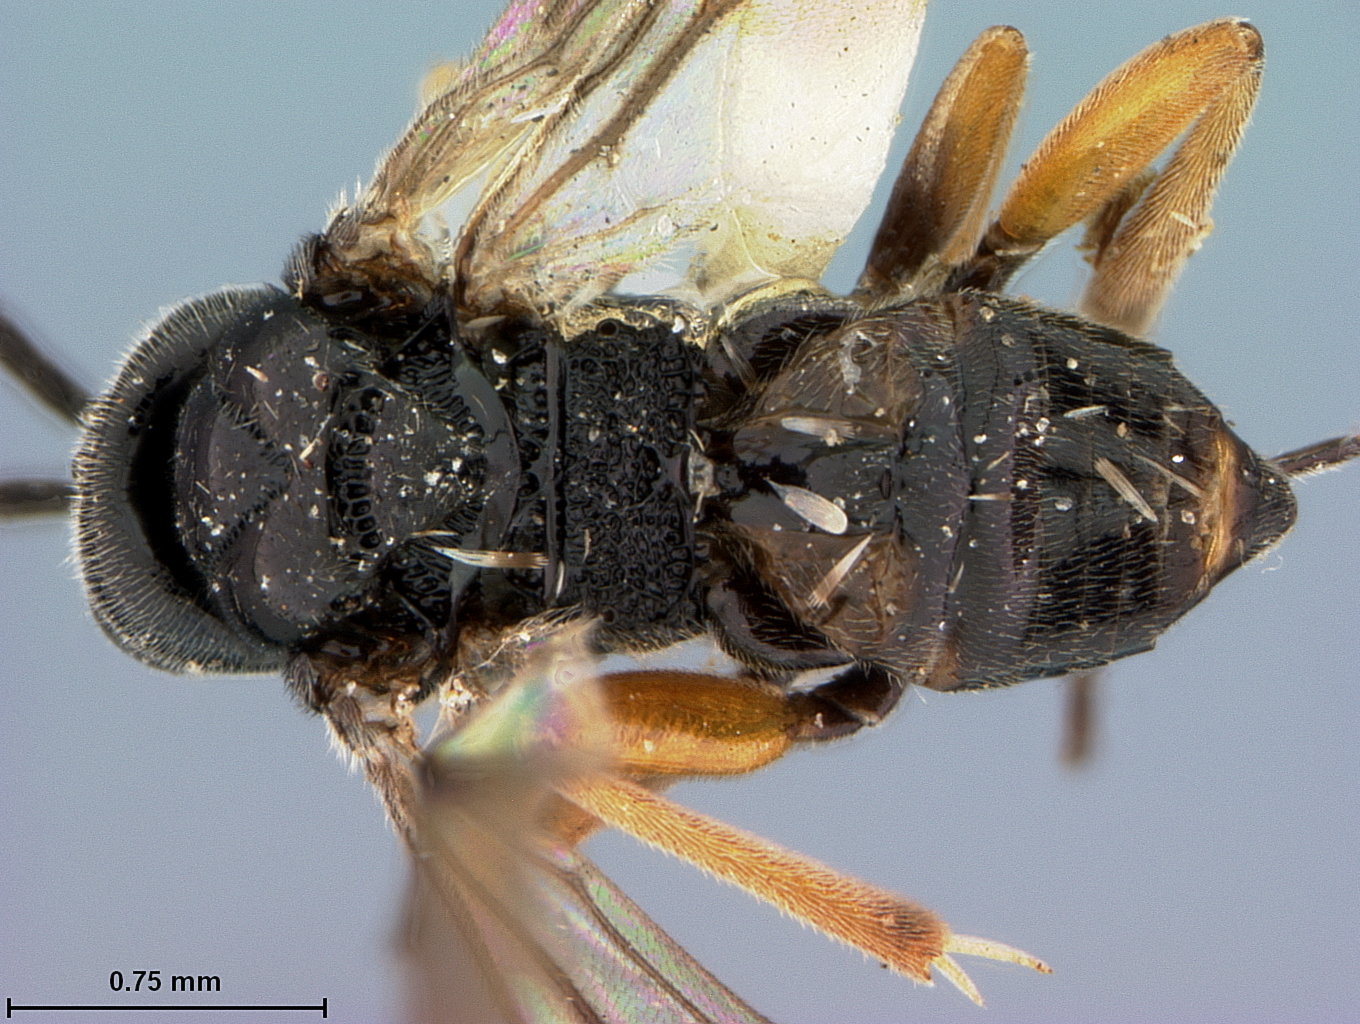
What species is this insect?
Cardiochiles insculptus
